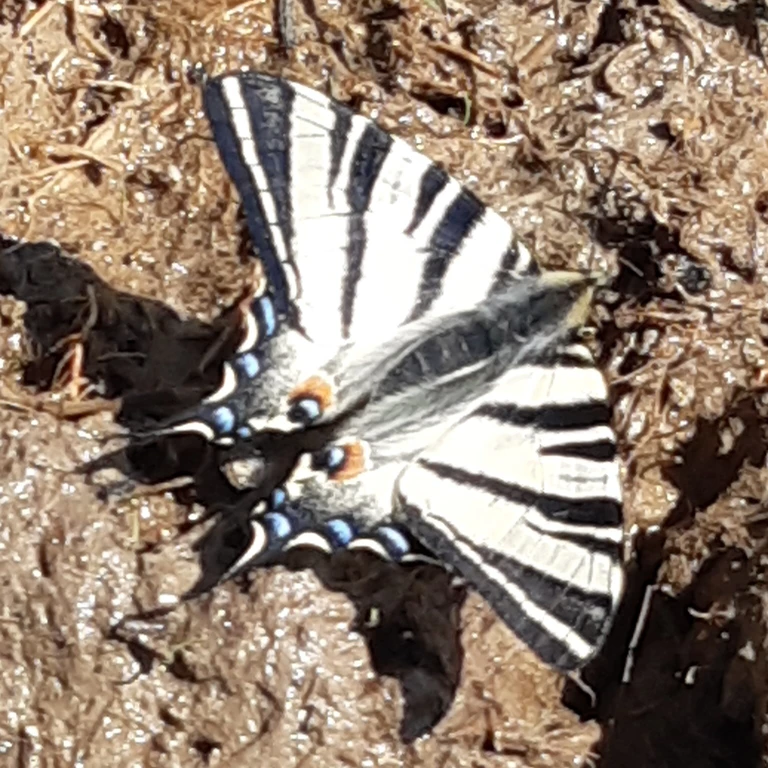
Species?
Iphiclides podalirius
